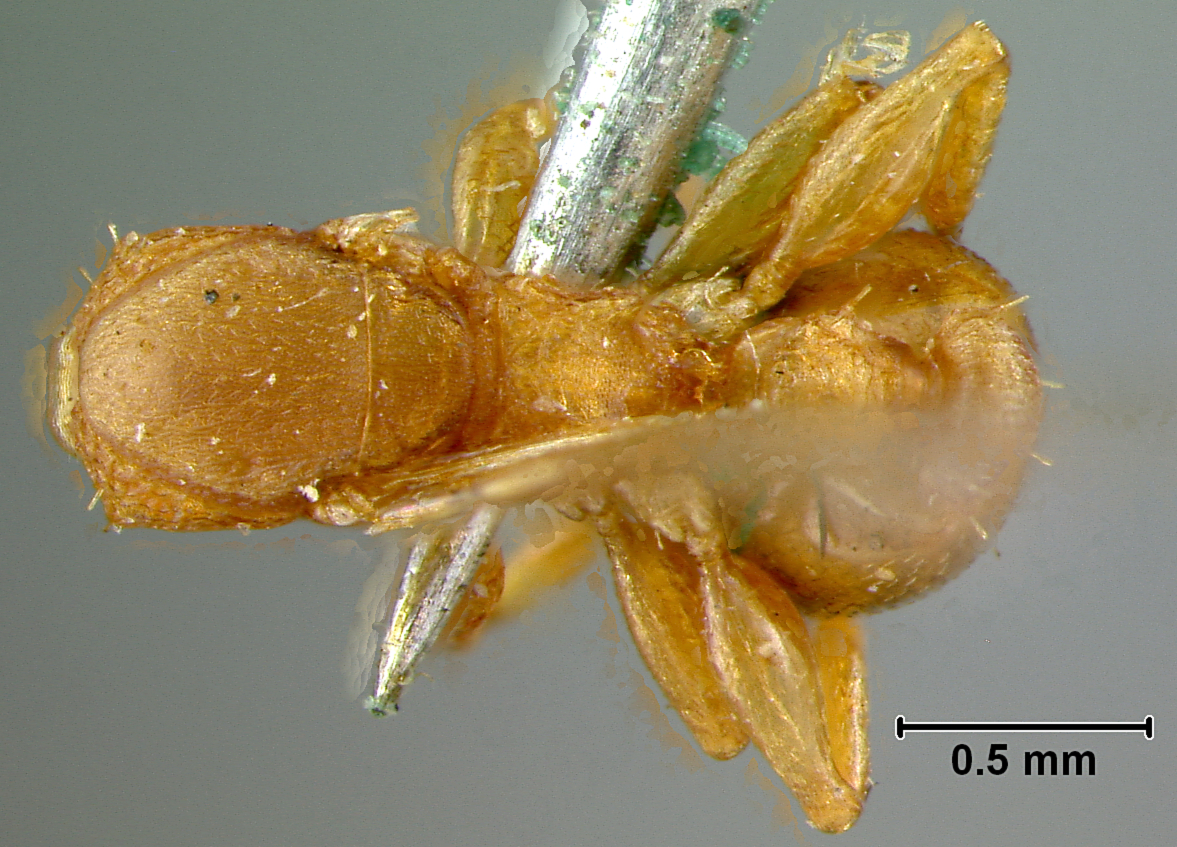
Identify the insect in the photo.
Nesomyrmex clavipilis
